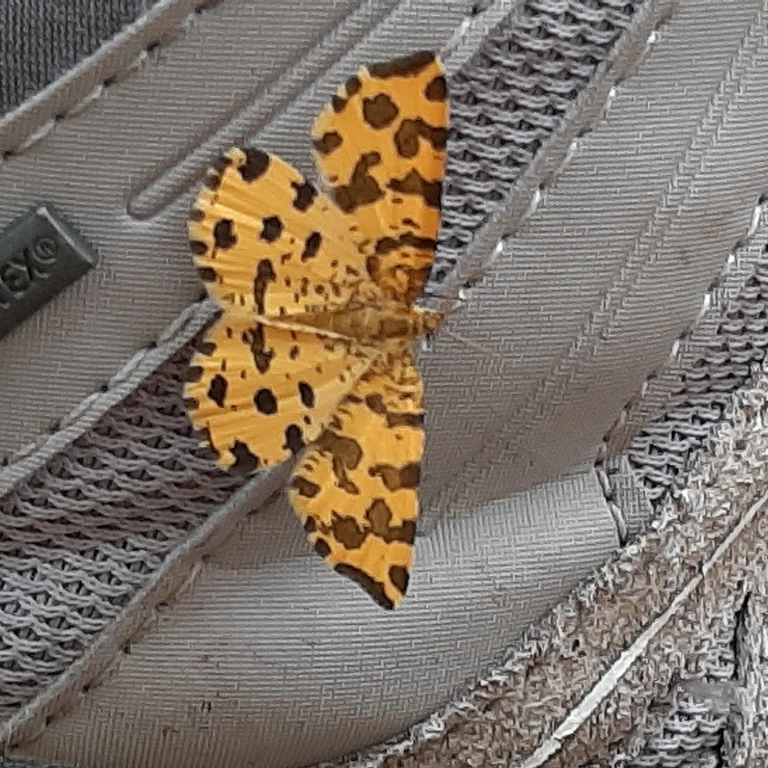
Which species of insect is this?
Pseudopanthera macularia
